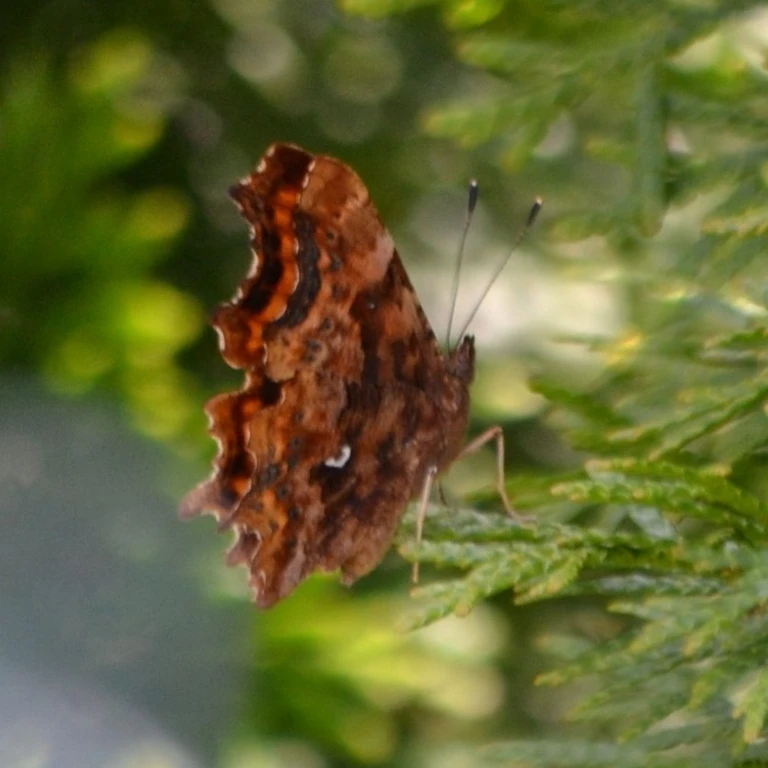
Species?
Polygonia c-album
